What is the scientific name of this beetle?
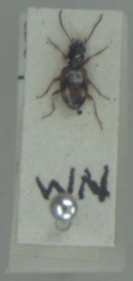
Bembidion articulatum
